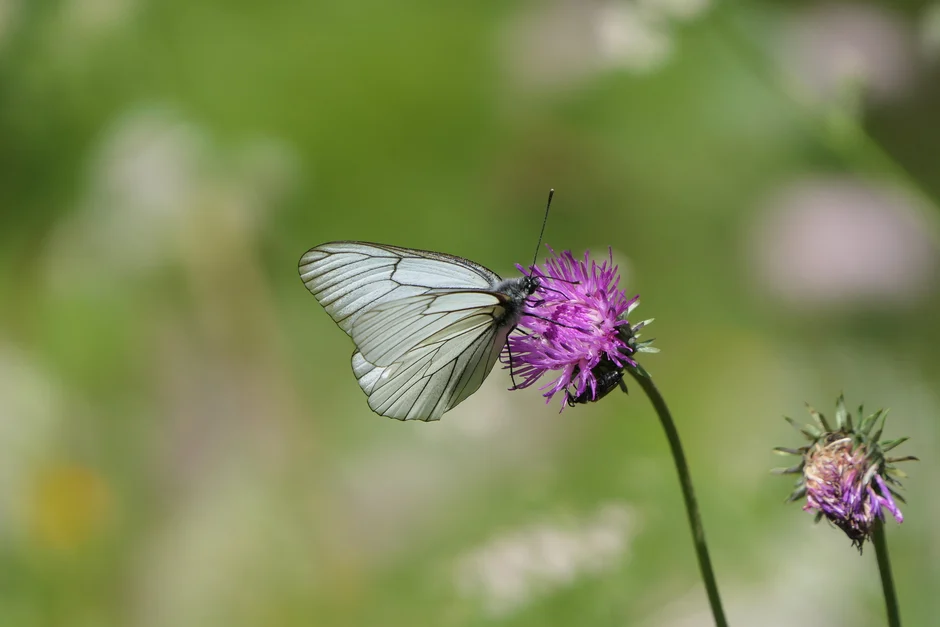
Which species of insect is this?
Aporia crataegi
